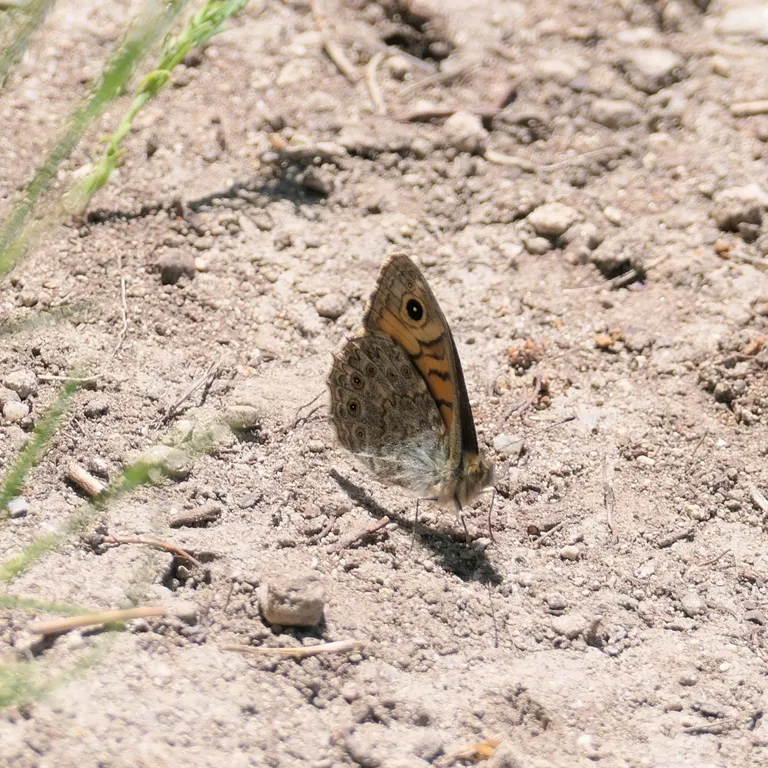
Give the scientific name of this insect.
Lasiommata megera (also Pararge megera)
